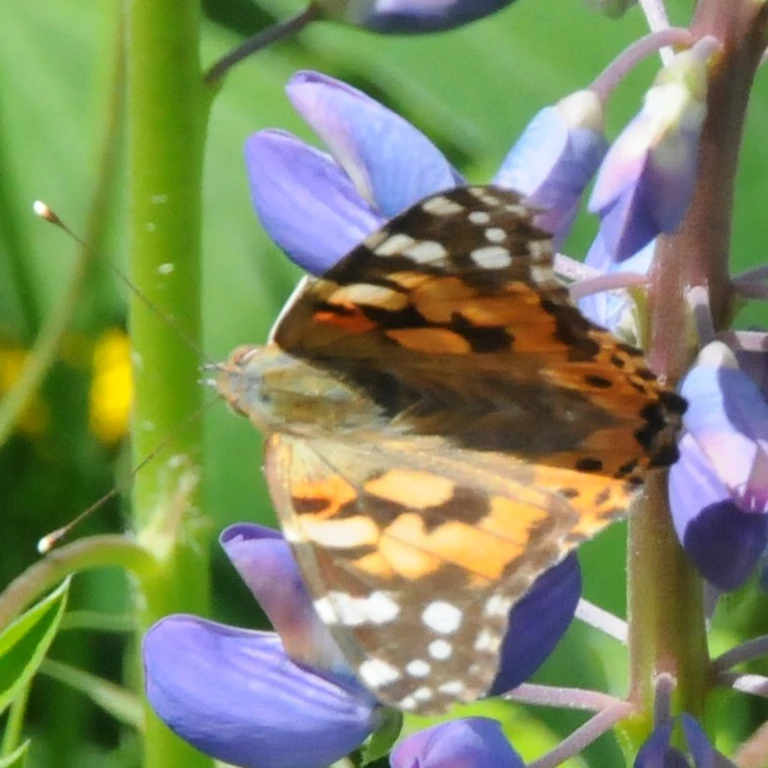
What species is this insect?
Vanessa cardui
